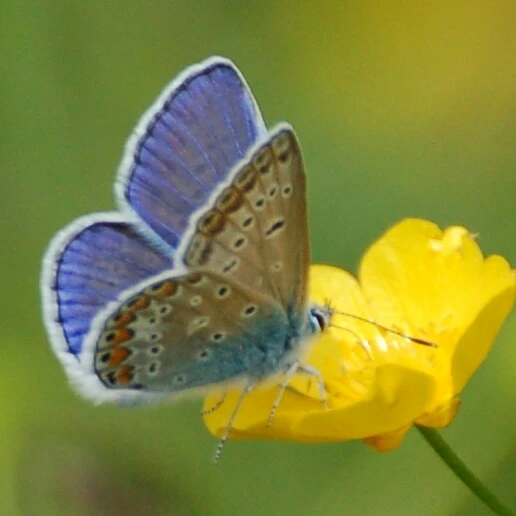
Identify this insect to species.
Polyommatus icarus
